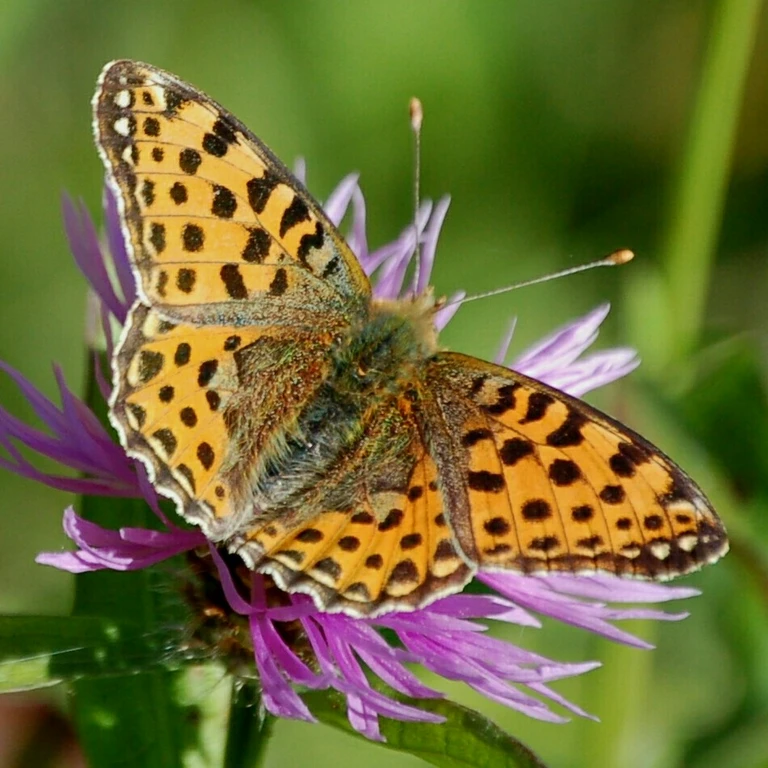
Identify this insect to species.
Issoria lathonia
